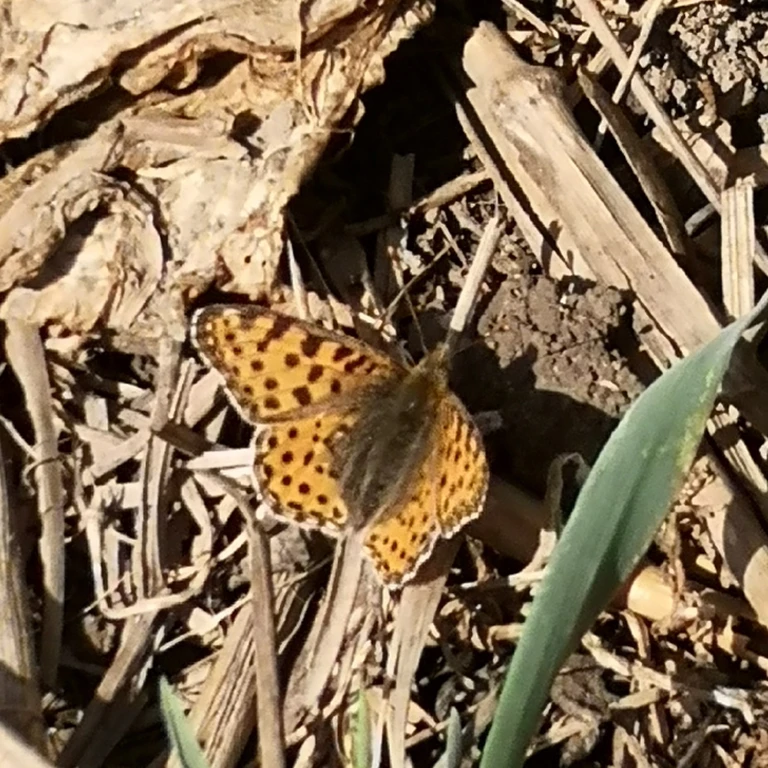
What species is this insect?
Issoria lathonia
